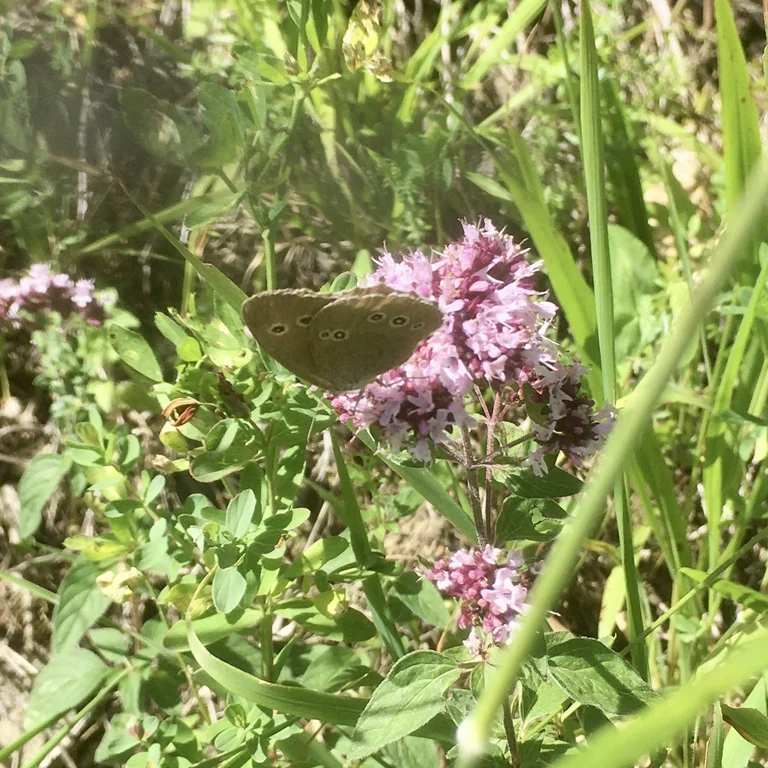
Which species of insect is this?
Aphantopus hyperantus
